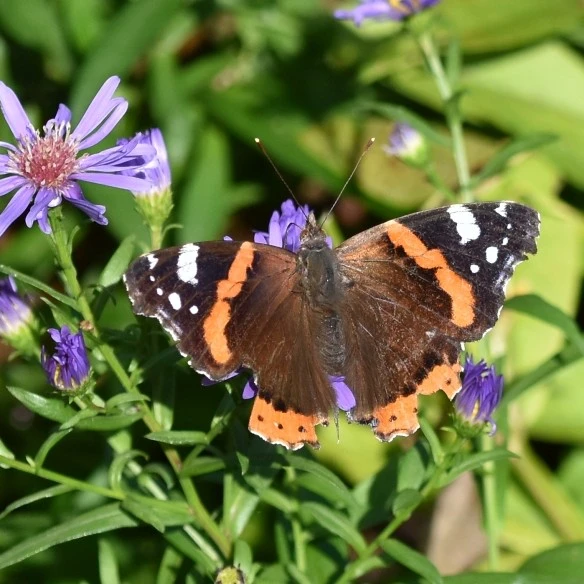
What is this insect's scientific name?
Vanessa atalanta
